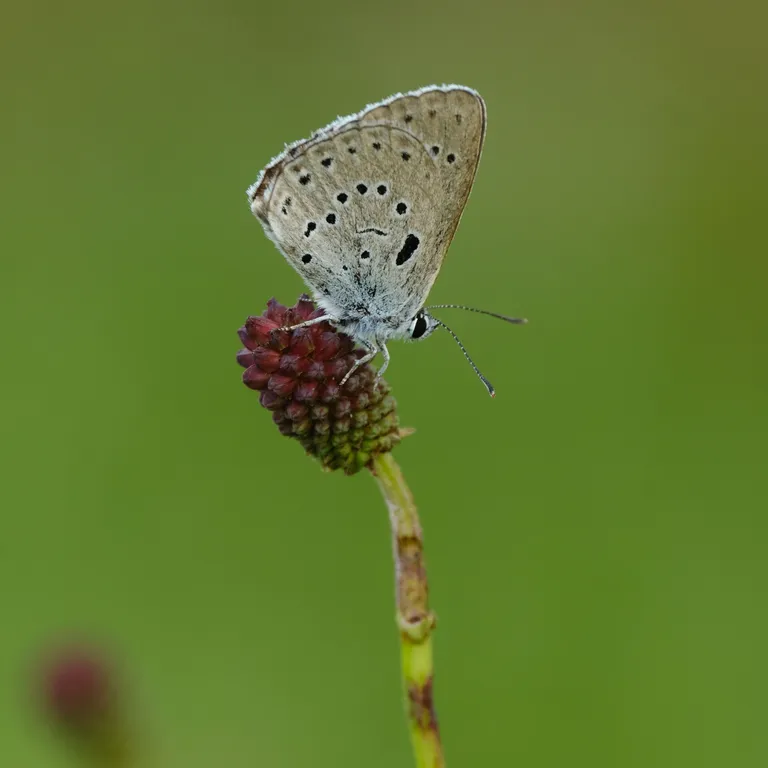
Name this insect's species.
Phengaris teleius
